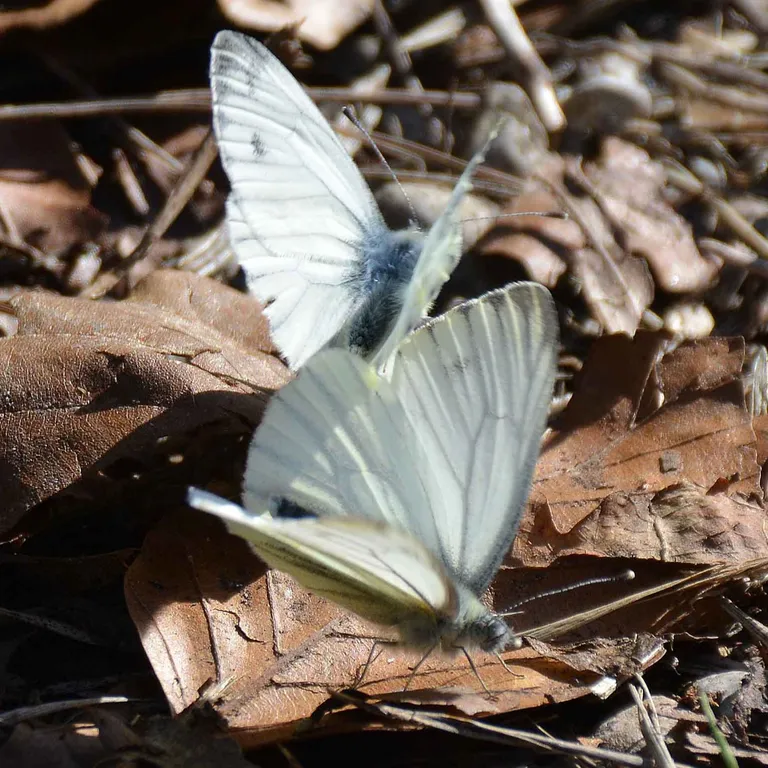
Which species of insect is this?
Pieris napi
